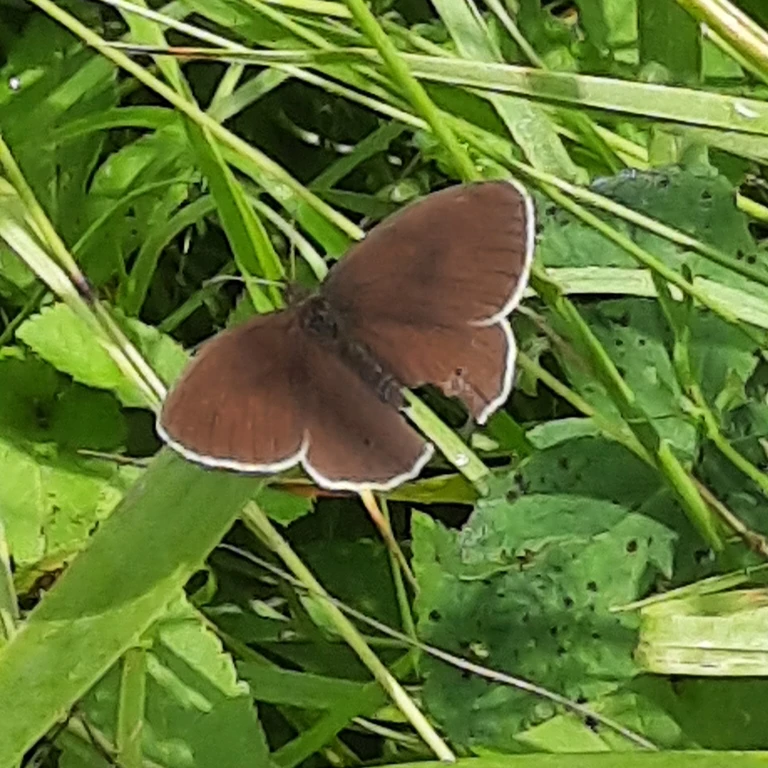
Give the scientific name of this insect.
Aphantopus hyperantus
